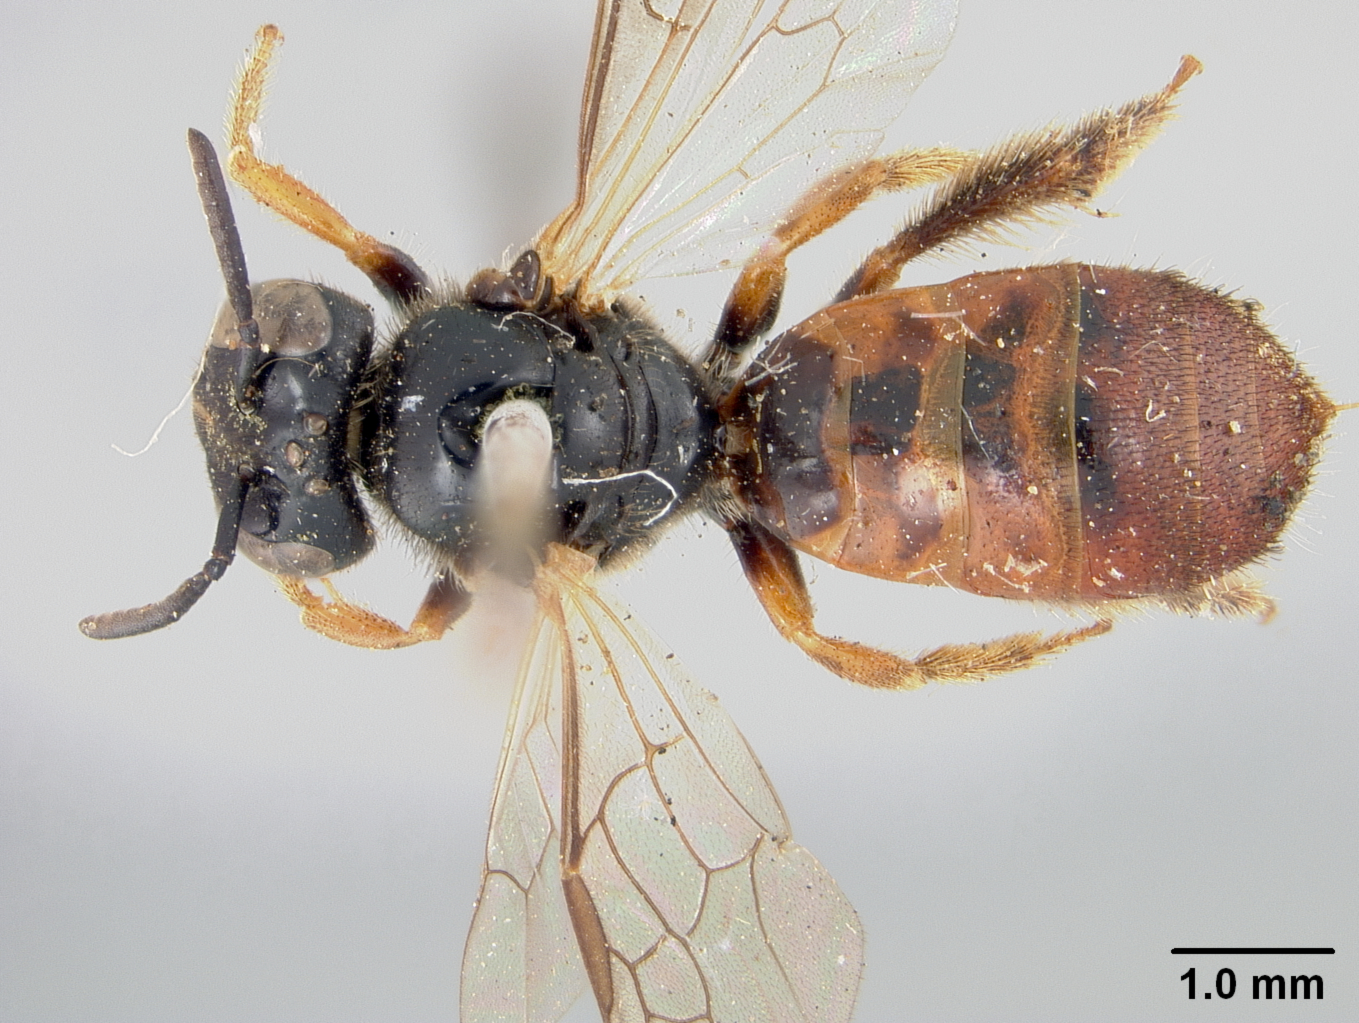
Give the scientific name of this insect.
Exoneura angophorae
